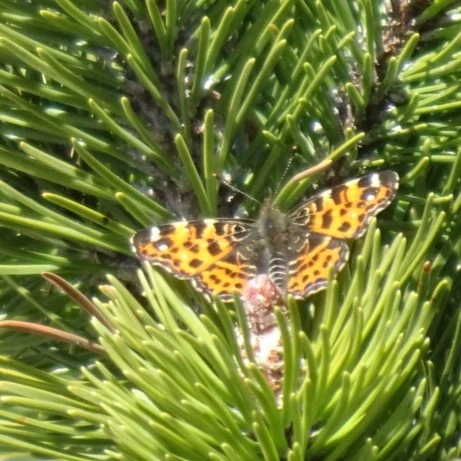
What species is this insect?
Araschnia levana
